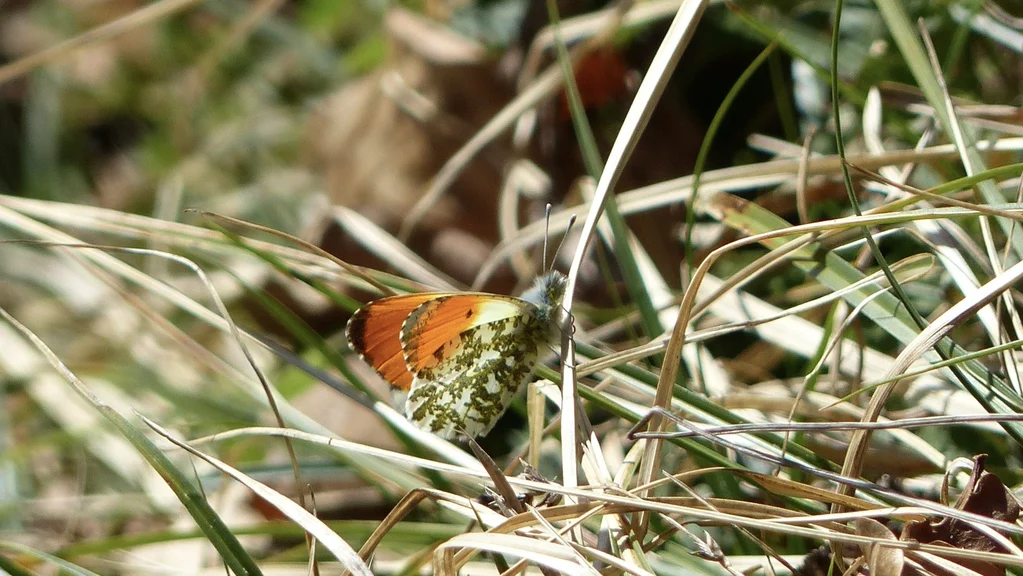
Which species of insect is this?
Anthocharis cardamines
